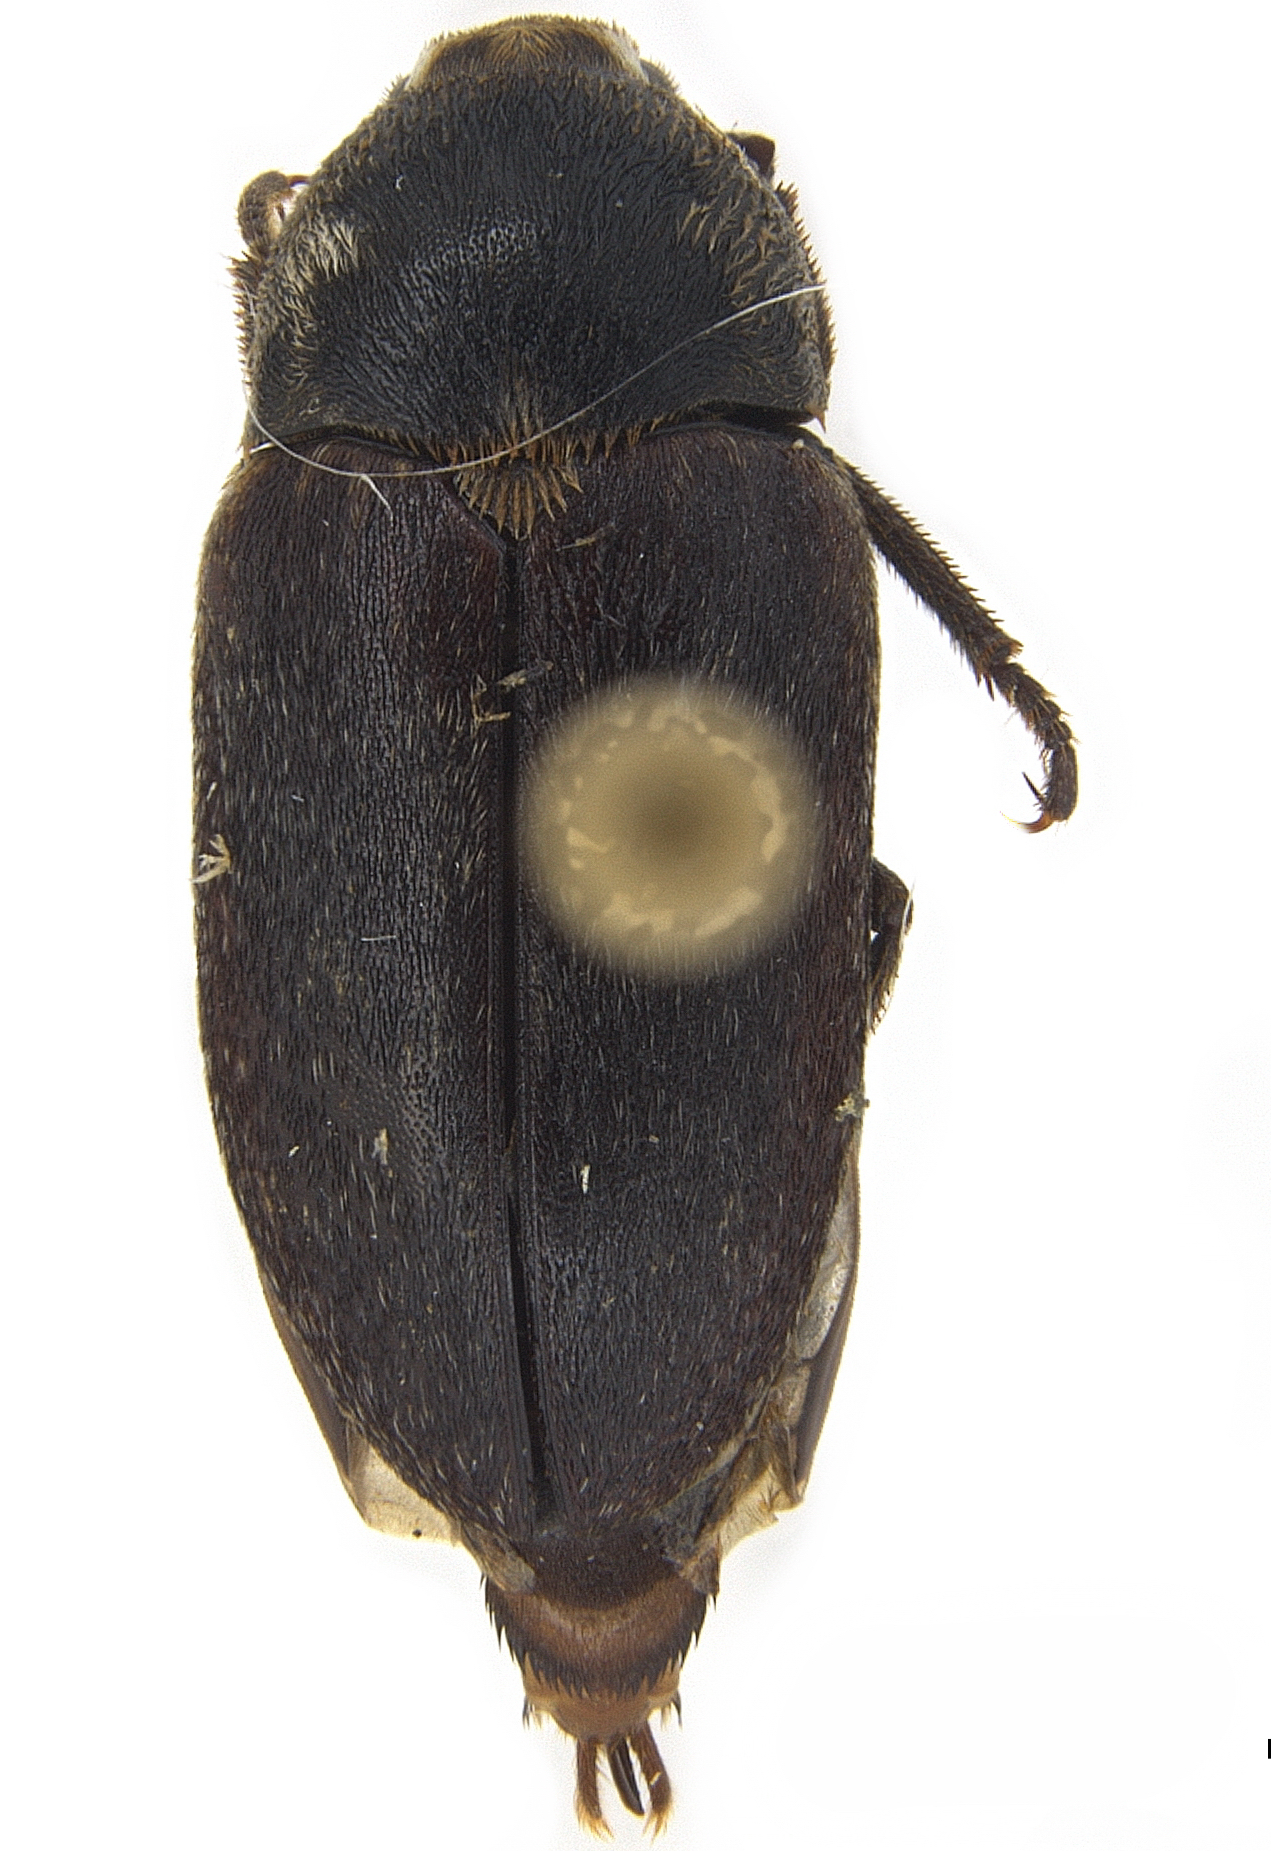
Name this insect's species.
Dermestes frischii
